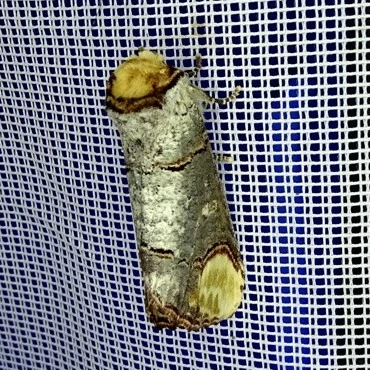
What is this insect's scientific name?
Phalera bucephala
